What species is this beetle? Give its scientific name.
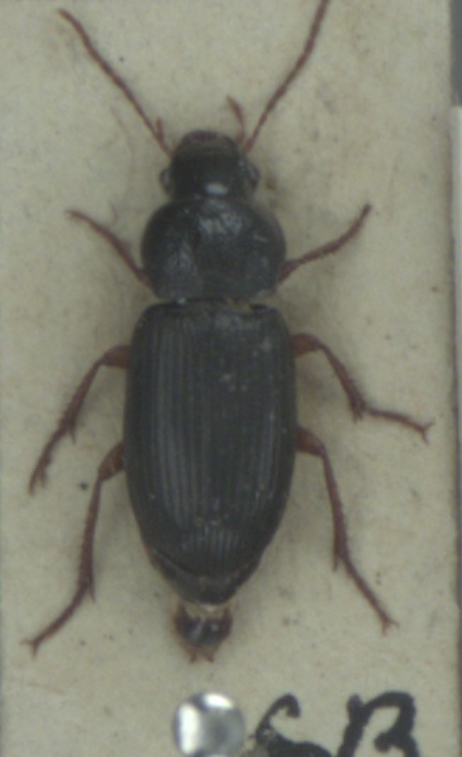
Ophonus azureus
